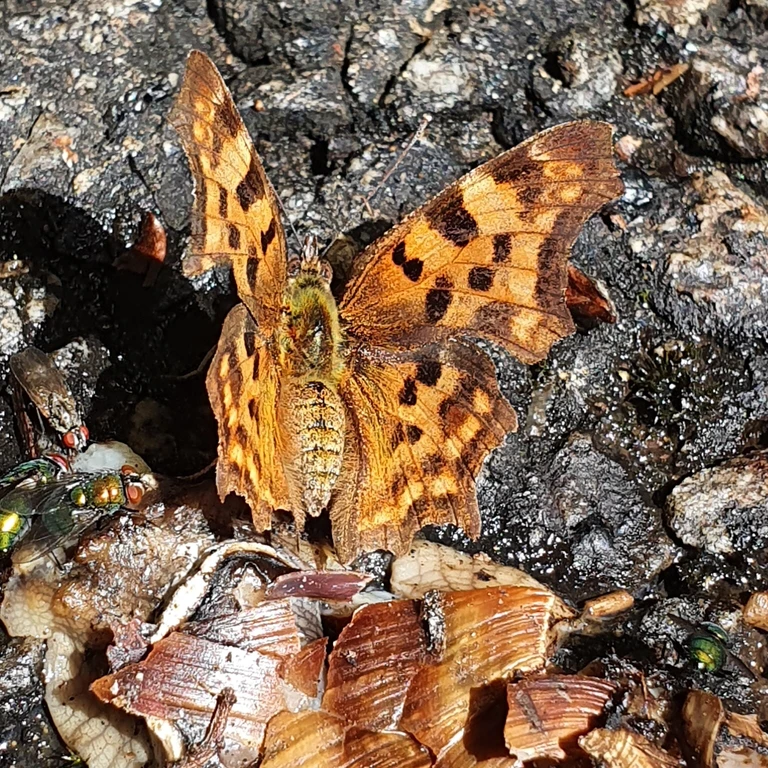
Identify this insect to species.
Polygonia c-album
